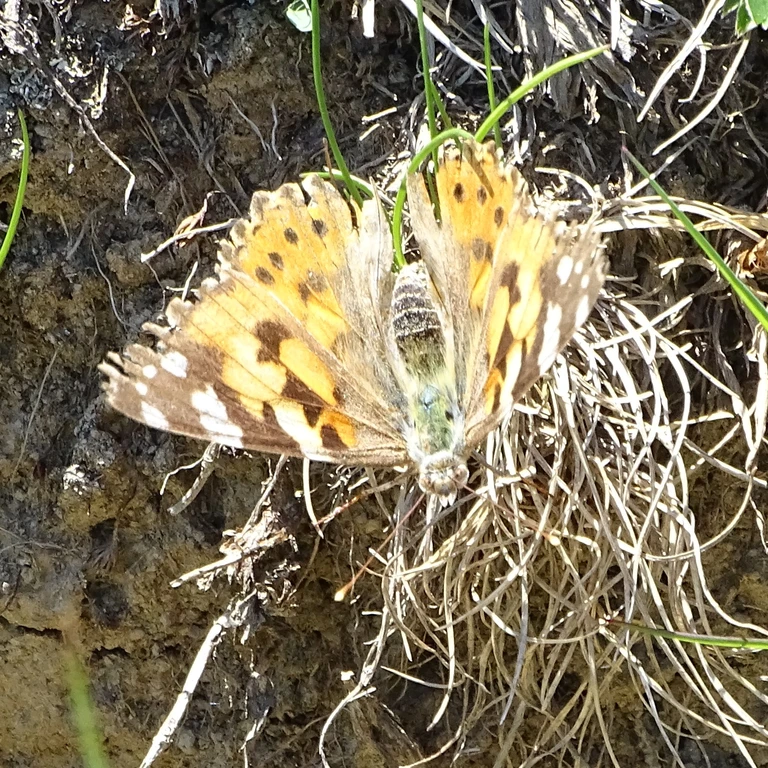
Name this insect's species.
Vanessa cardui
